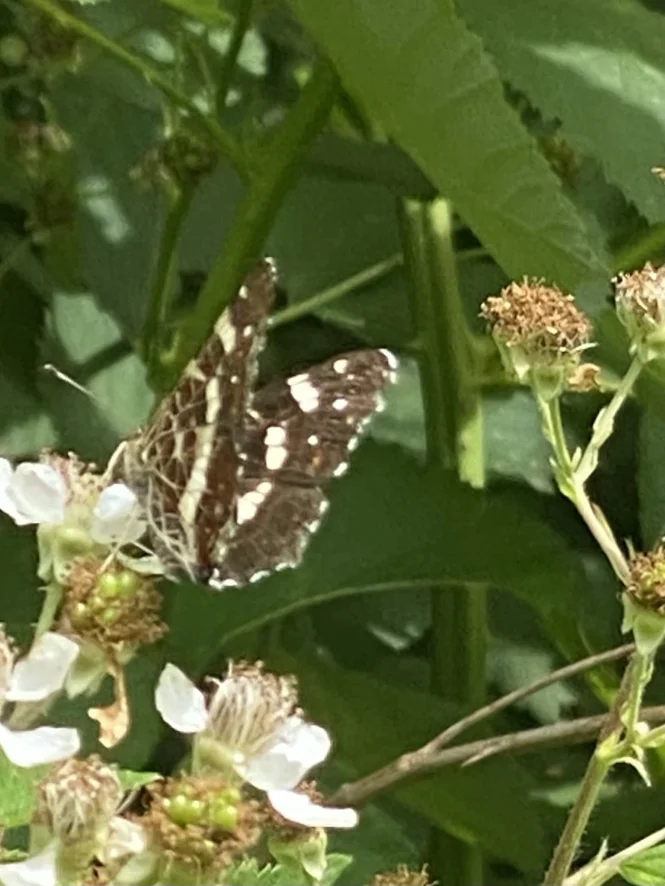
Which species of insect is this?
Araschnia levana
